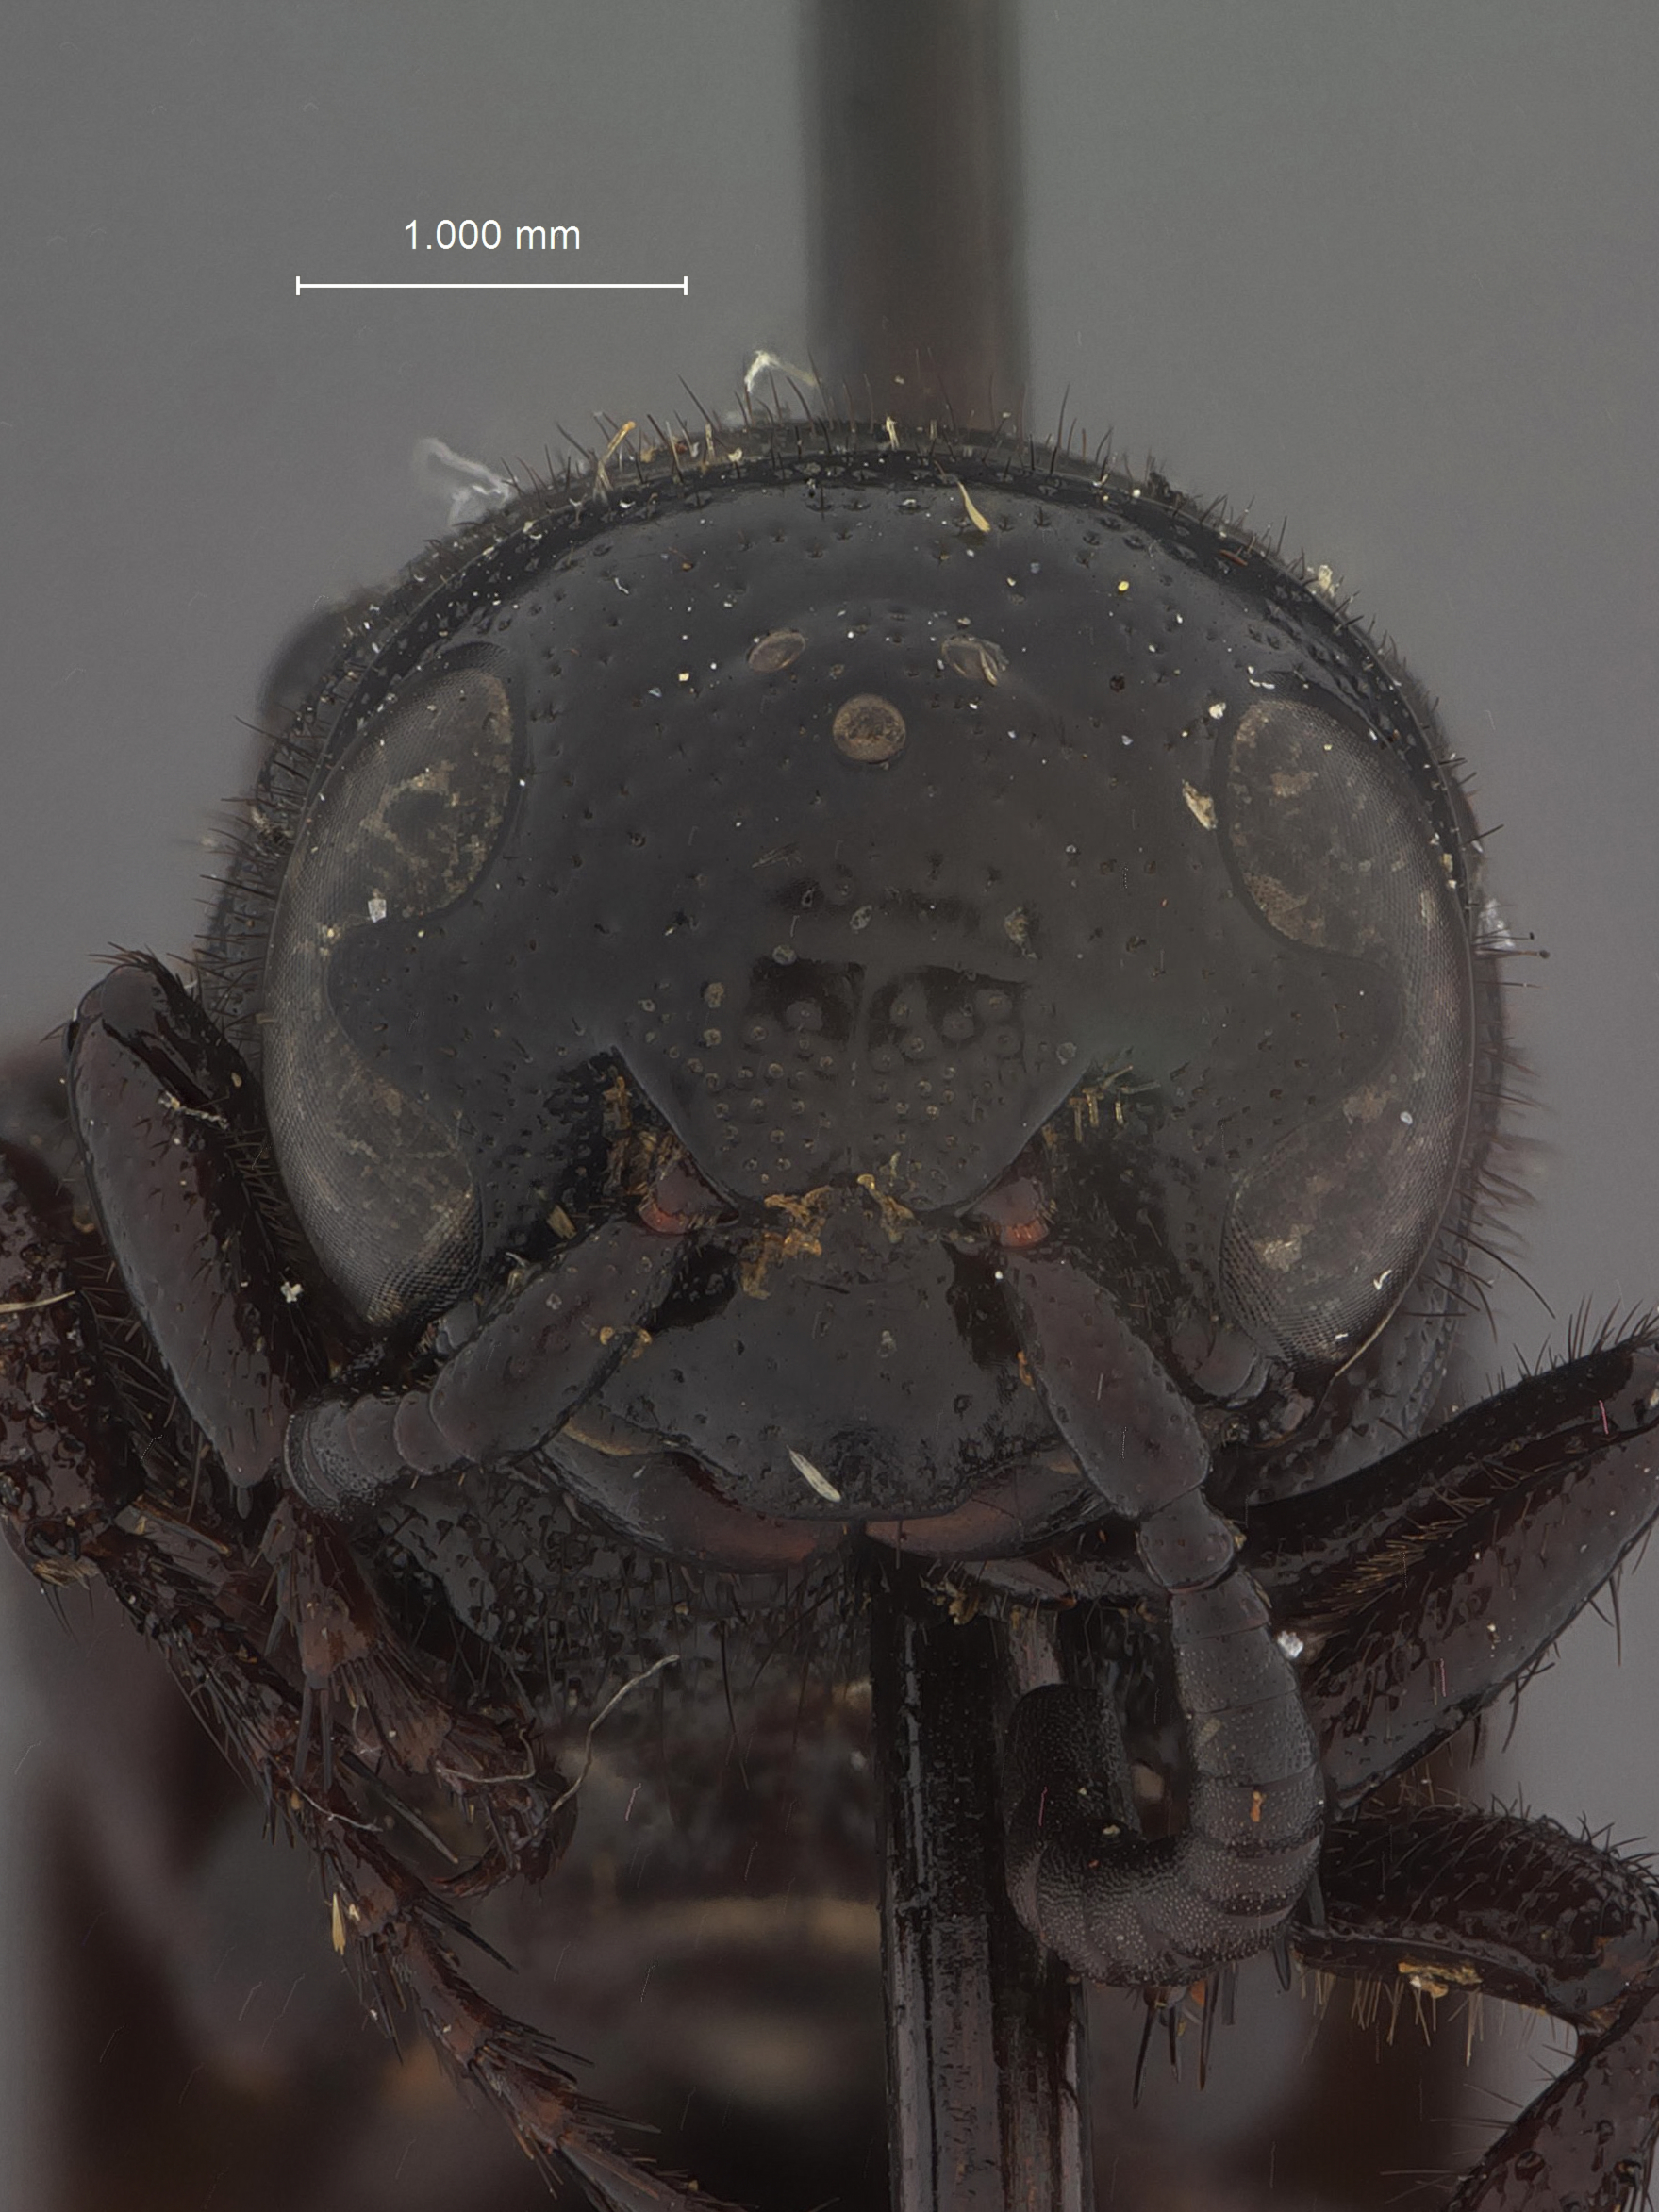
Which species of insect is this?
Scolia ribbei
